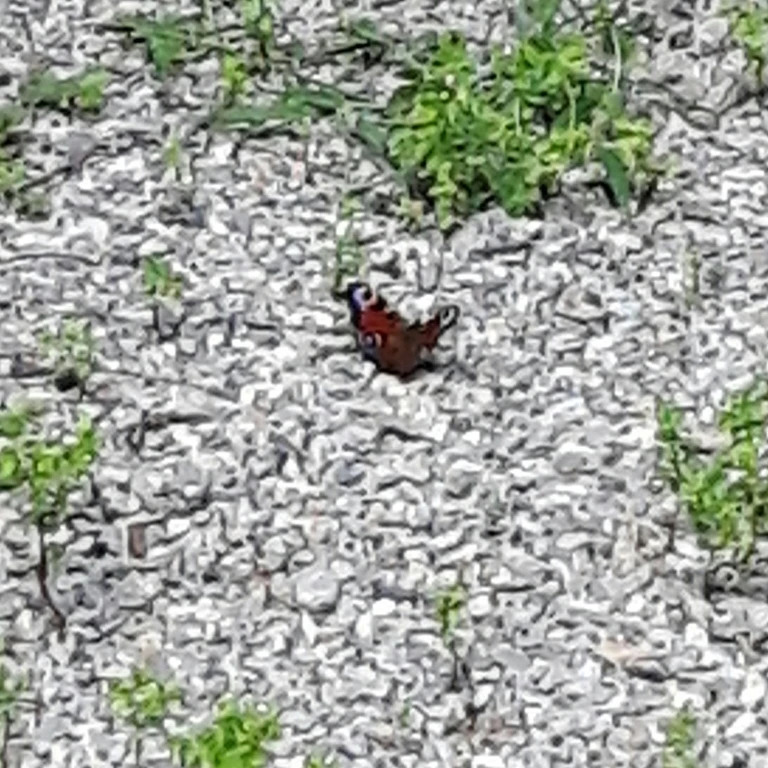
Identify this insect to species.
Aglais io
